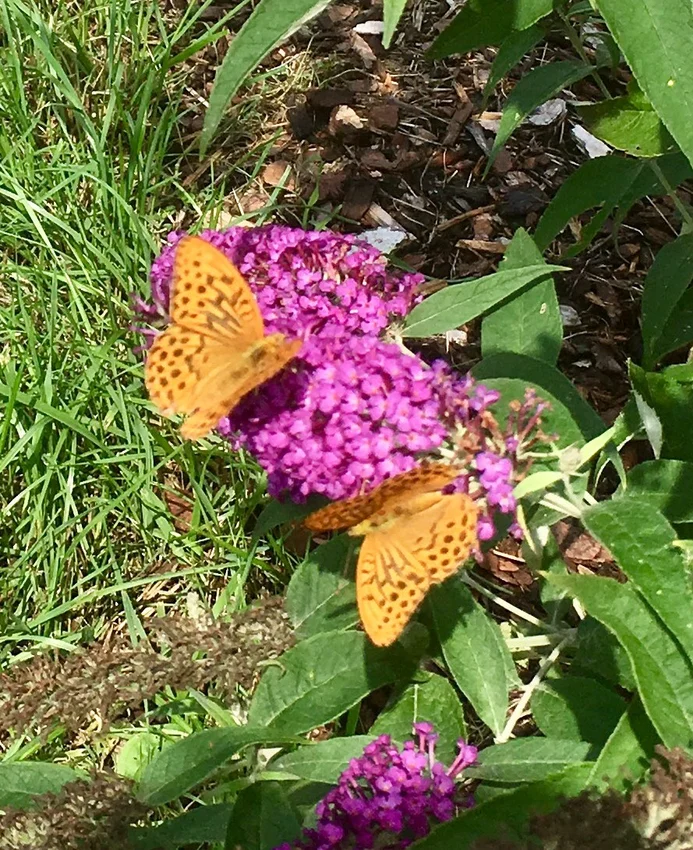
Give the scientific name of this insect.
Argynnis paphia
